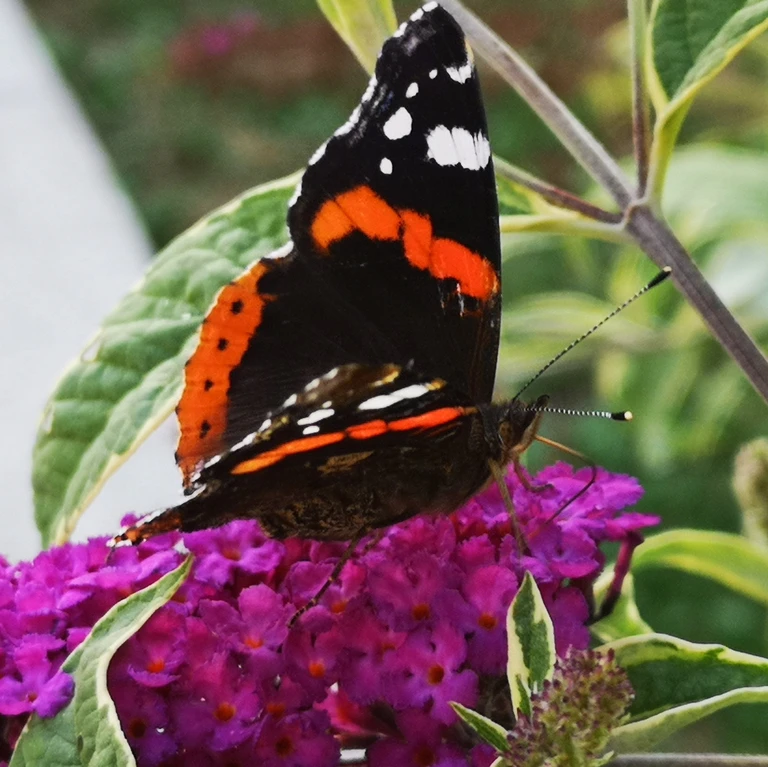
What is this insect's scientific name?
Vanessa atalanta
